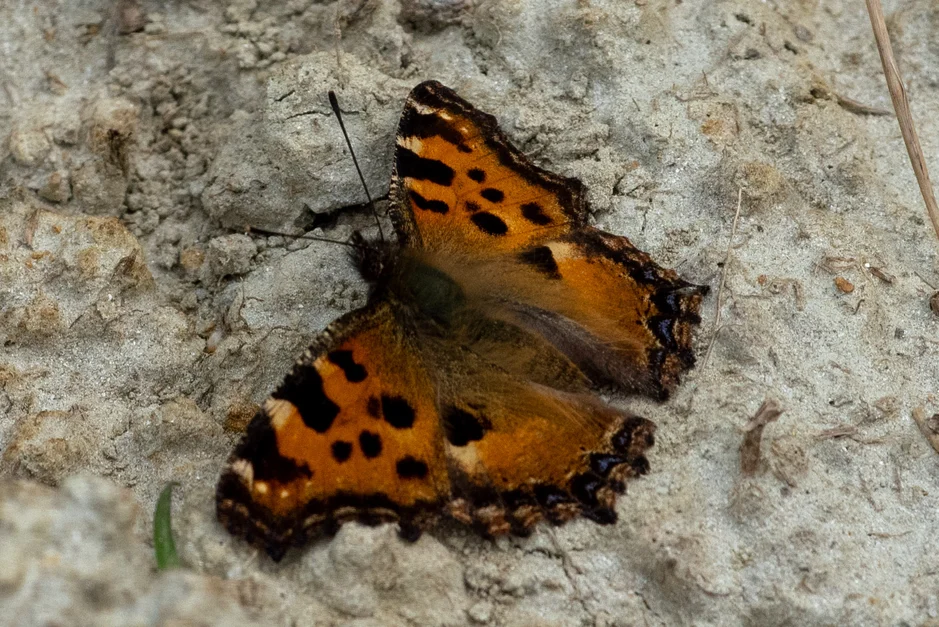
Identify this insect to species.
Nymphalis polychloros
